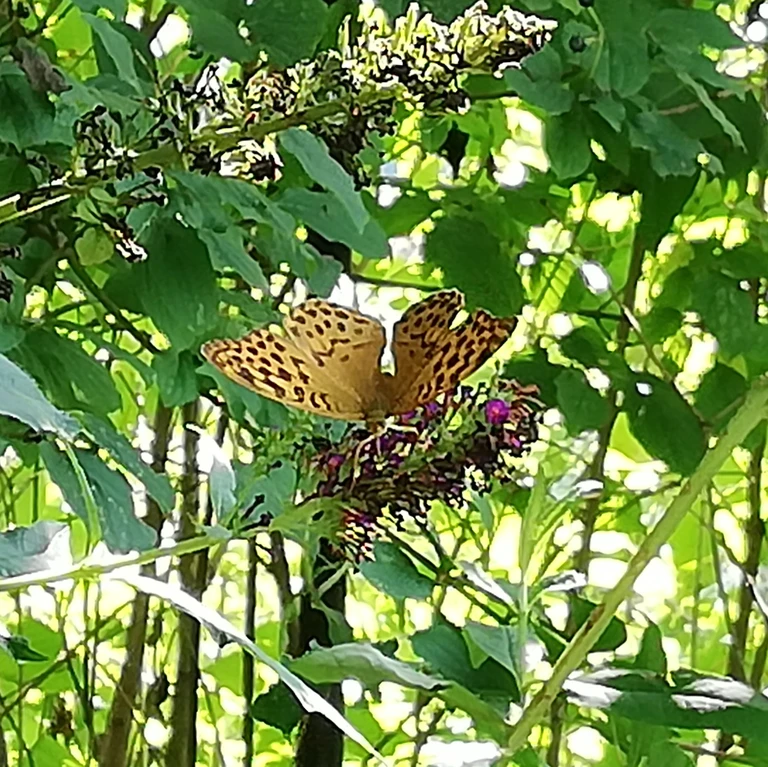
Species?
Argynnis paphia
